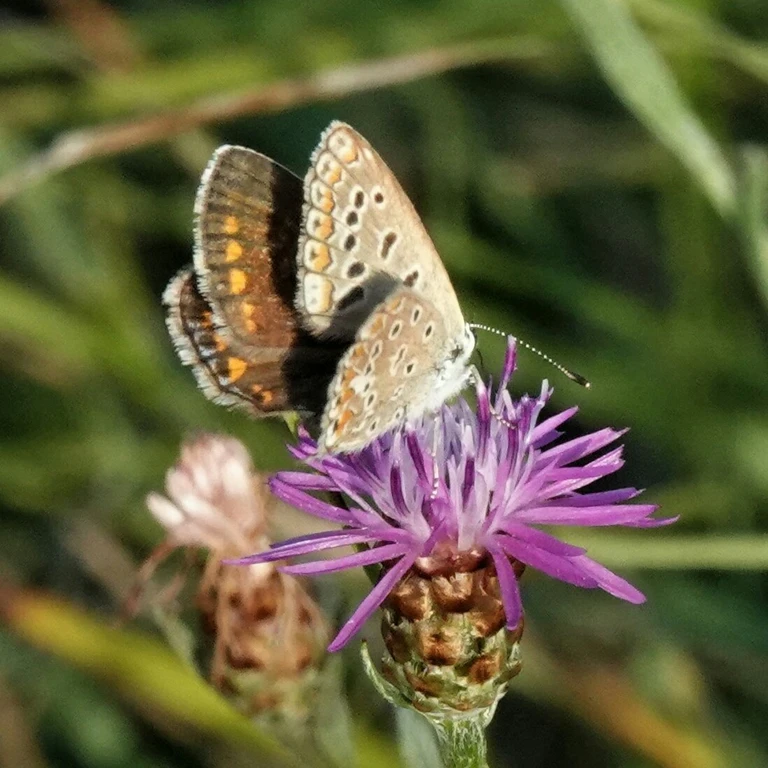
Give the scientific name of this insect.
Polyommatus icarus
